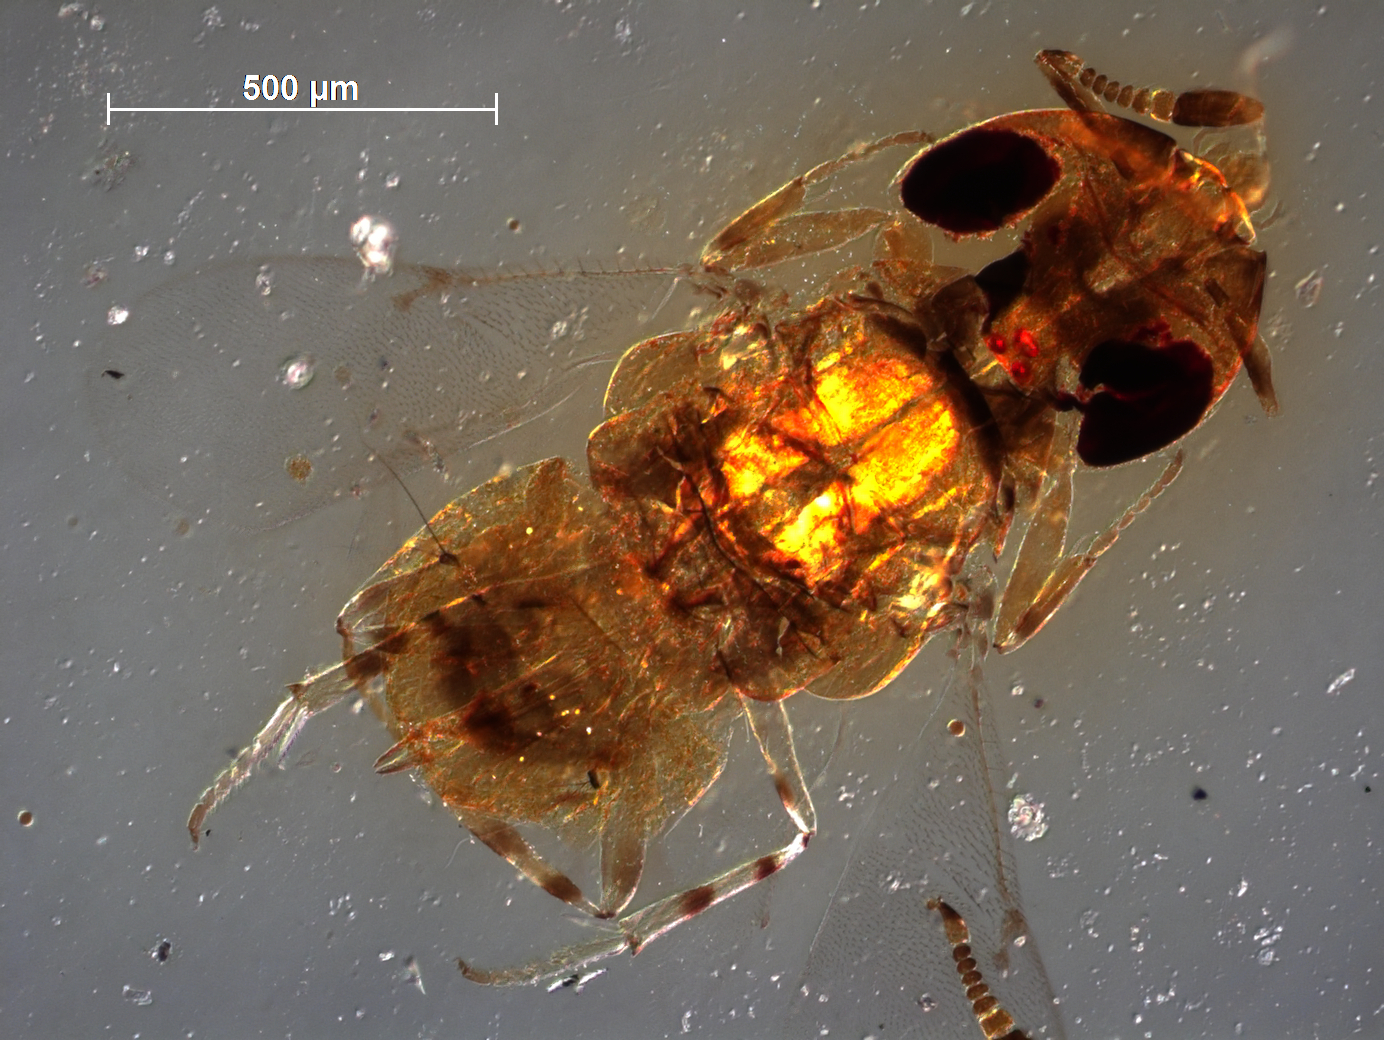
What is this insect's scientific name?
Euaphycus portoricensis
